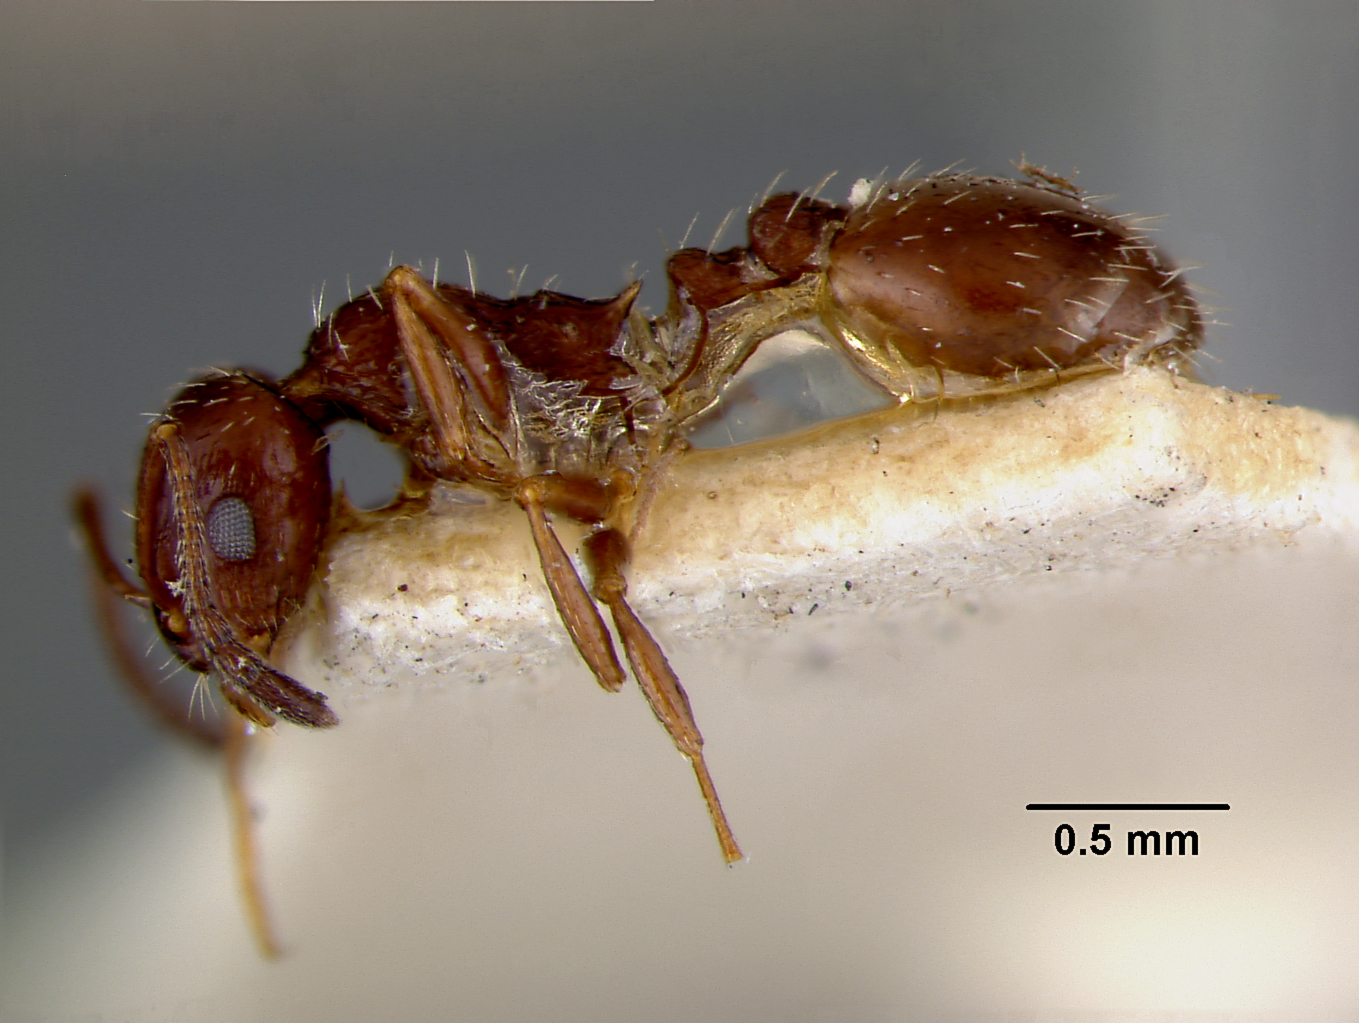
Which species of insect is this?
Leptothorax nigrita
